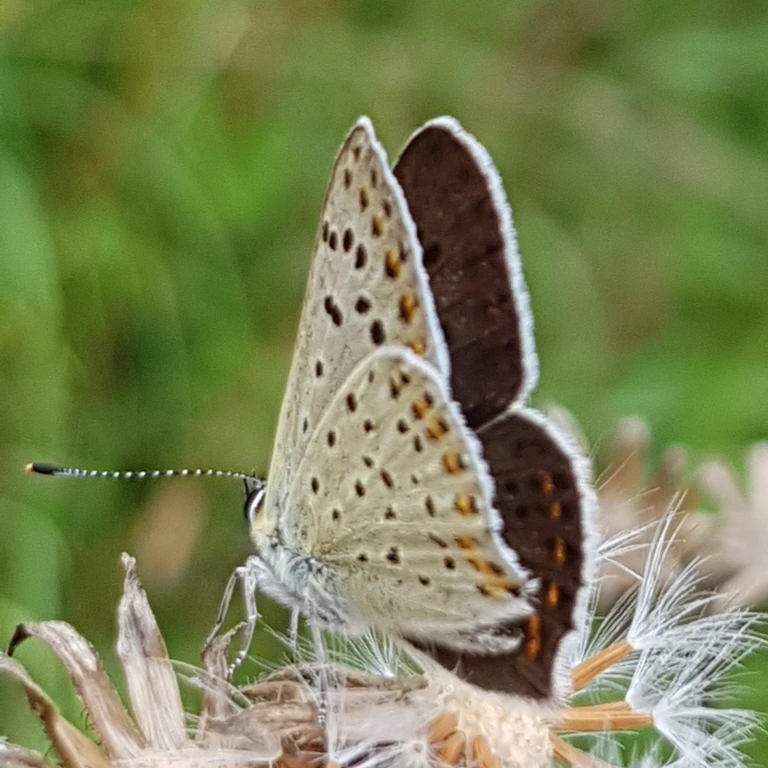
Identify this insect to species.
Lycaena tityrus (also Loweia tityrus)
